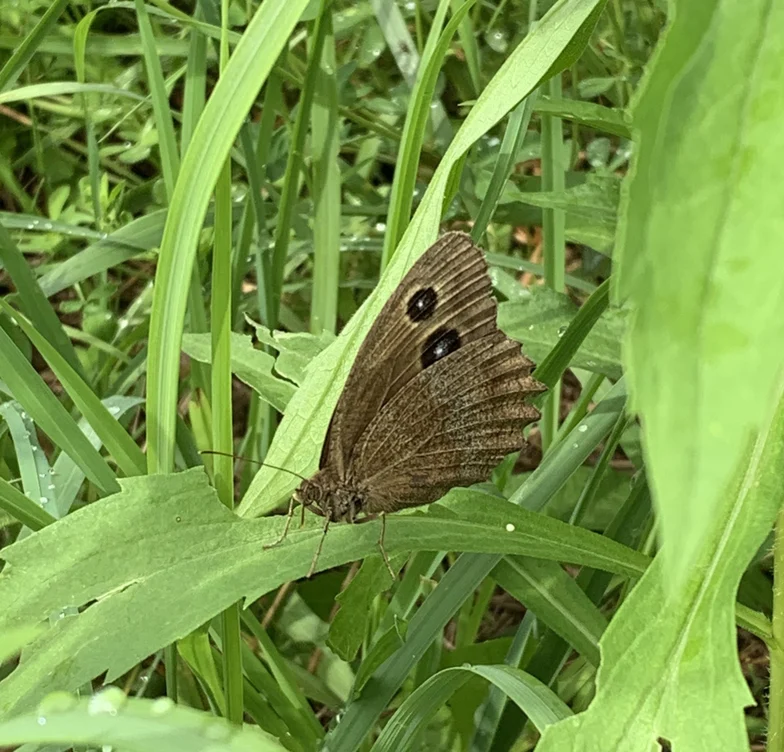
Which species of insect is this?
Minois dryas
